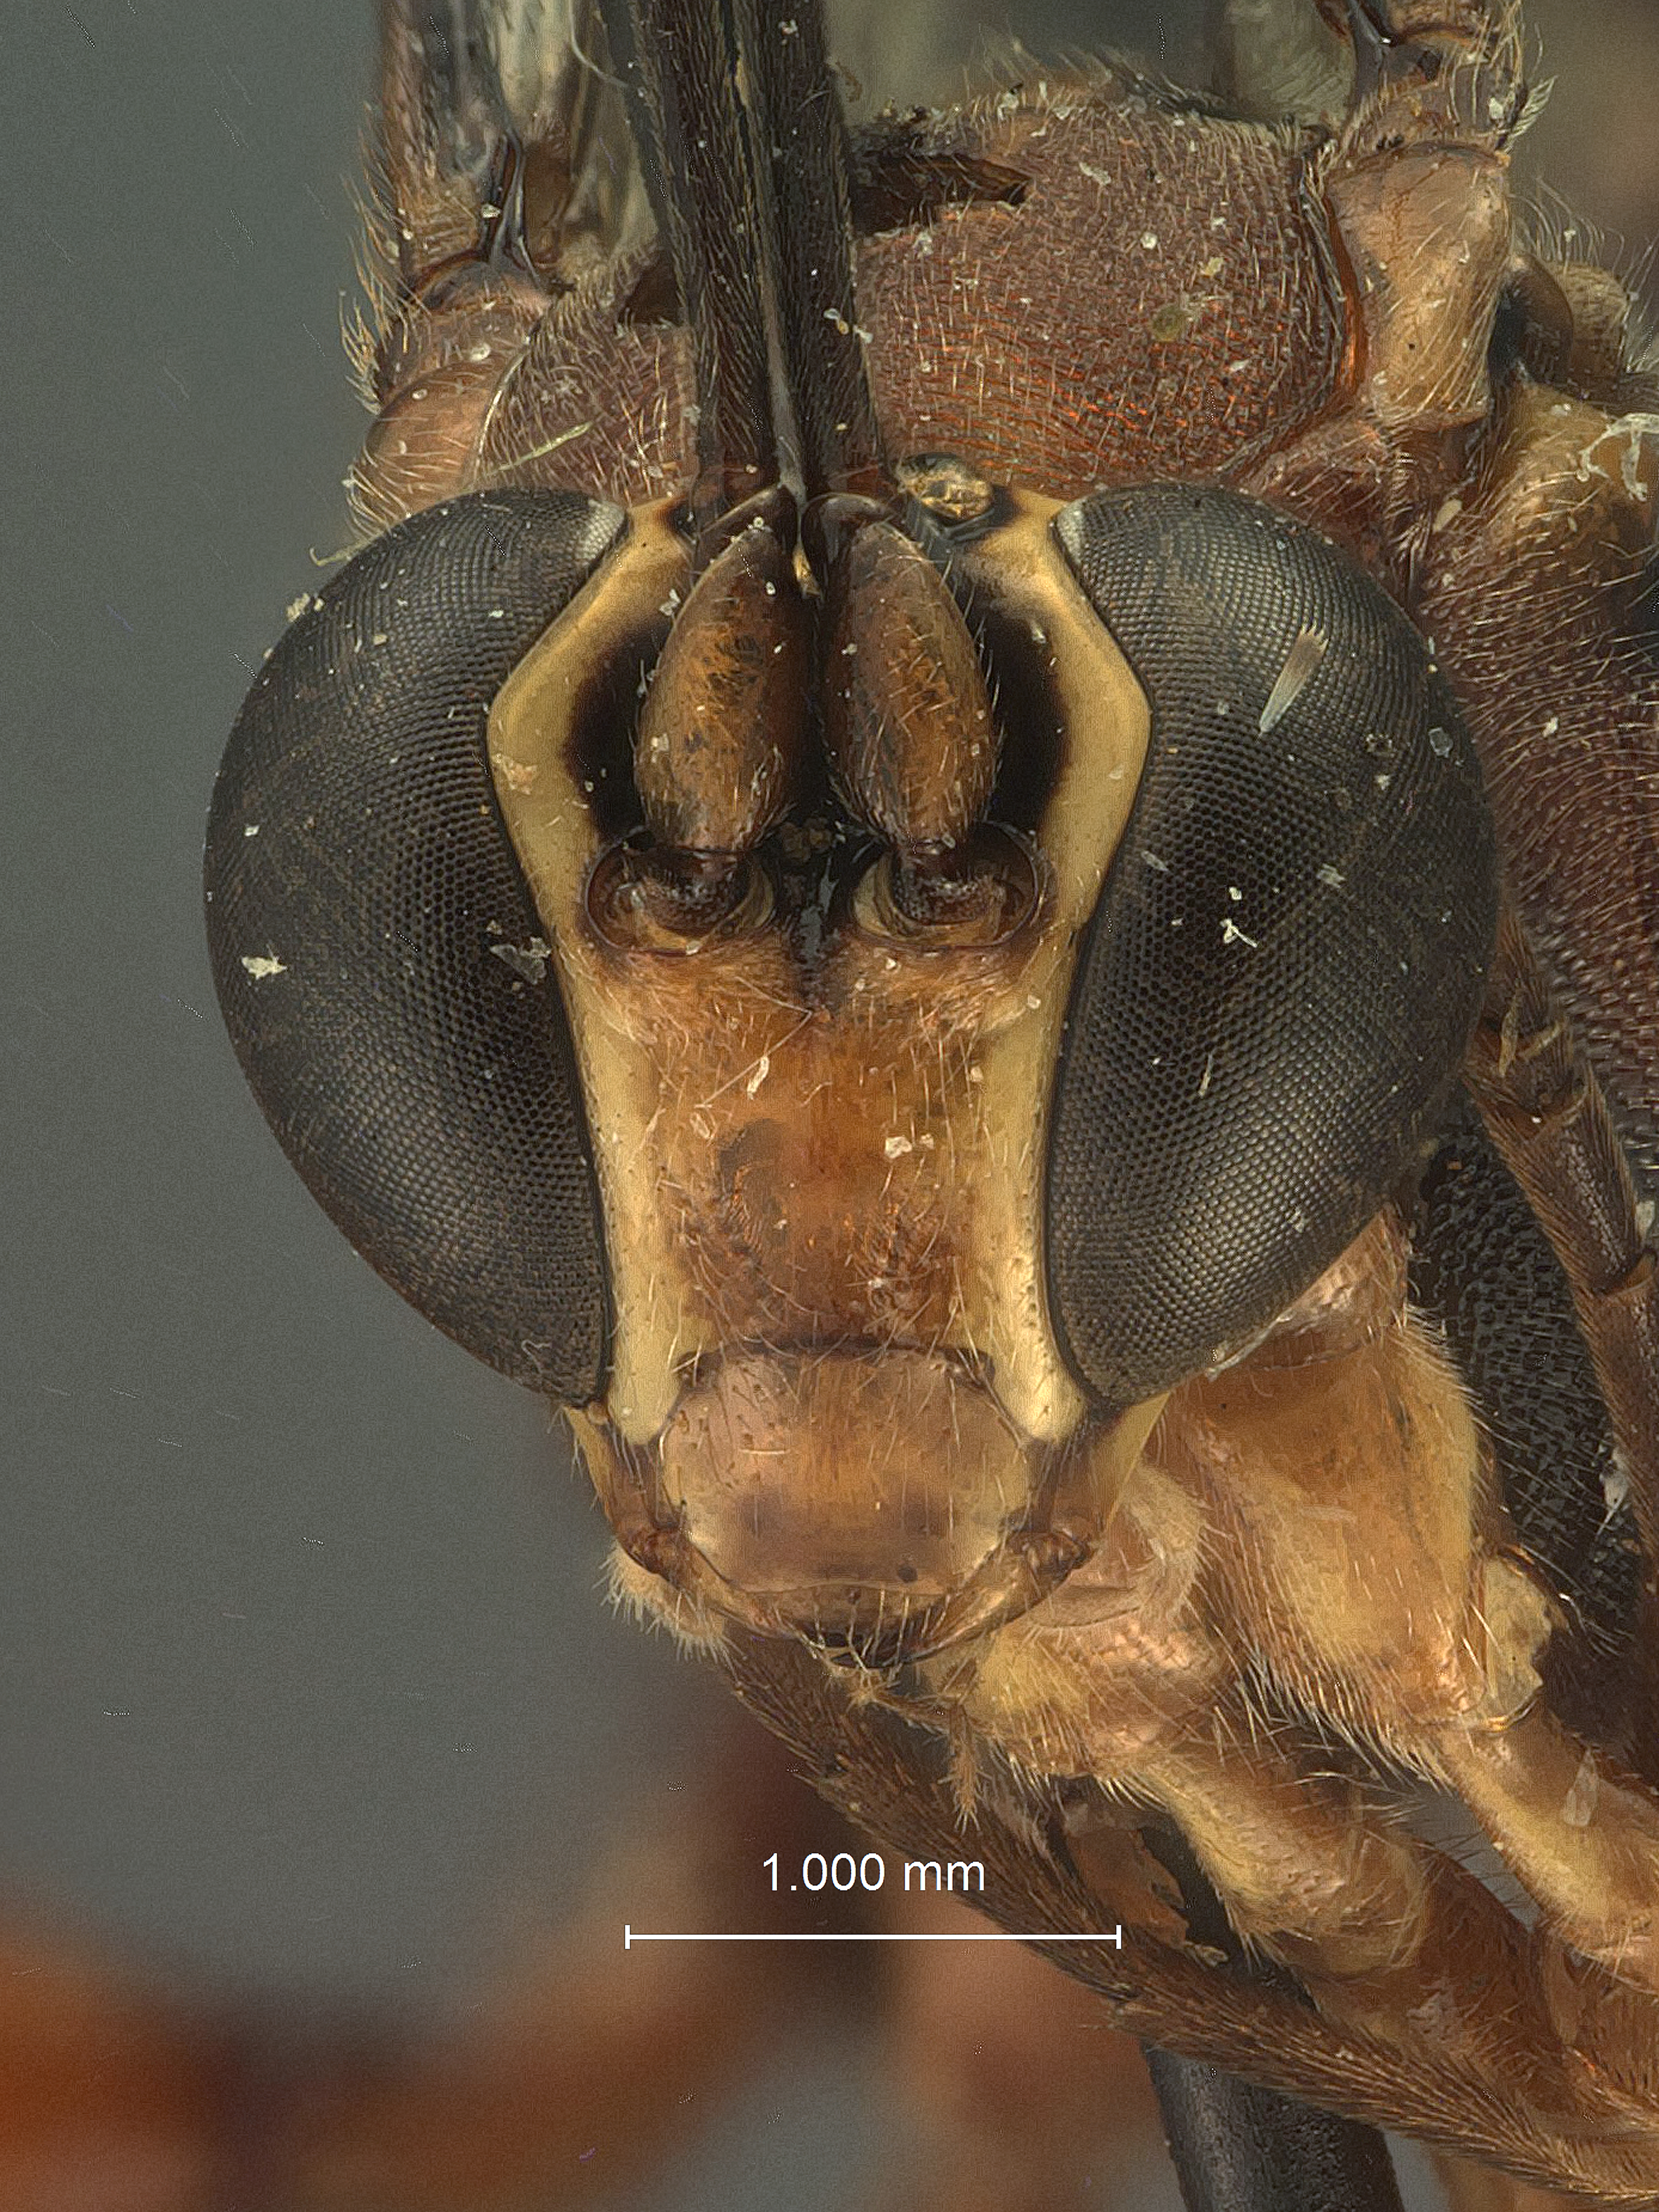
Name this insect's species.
Echthromorpha opaca
